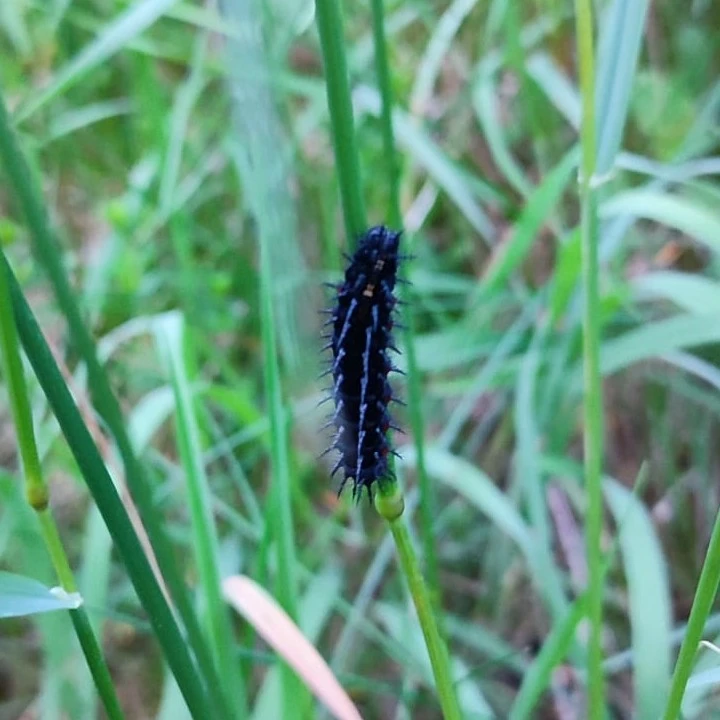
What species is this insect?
Speyeria aglaja
